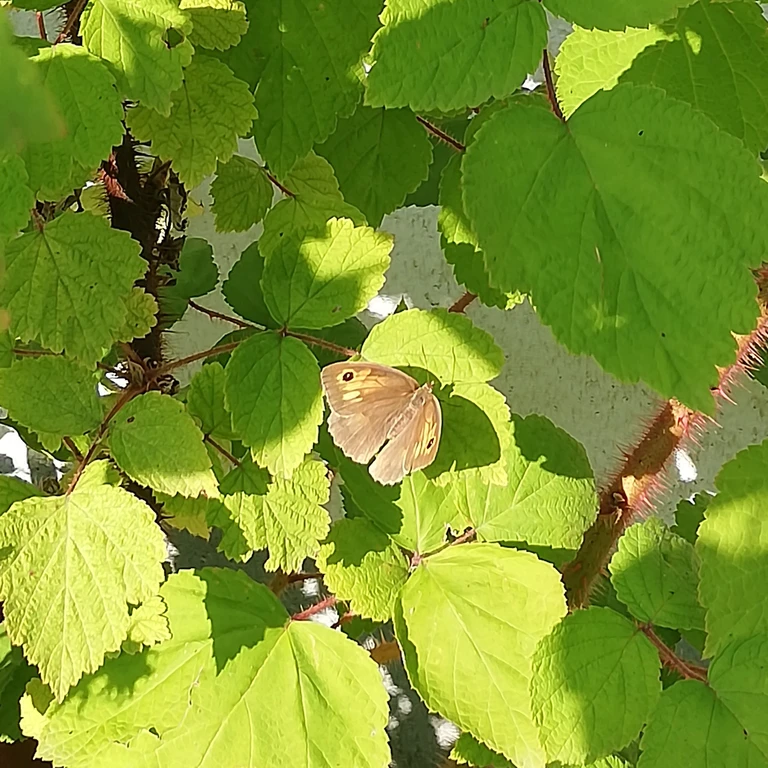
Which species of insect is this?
Maniola jurtina
